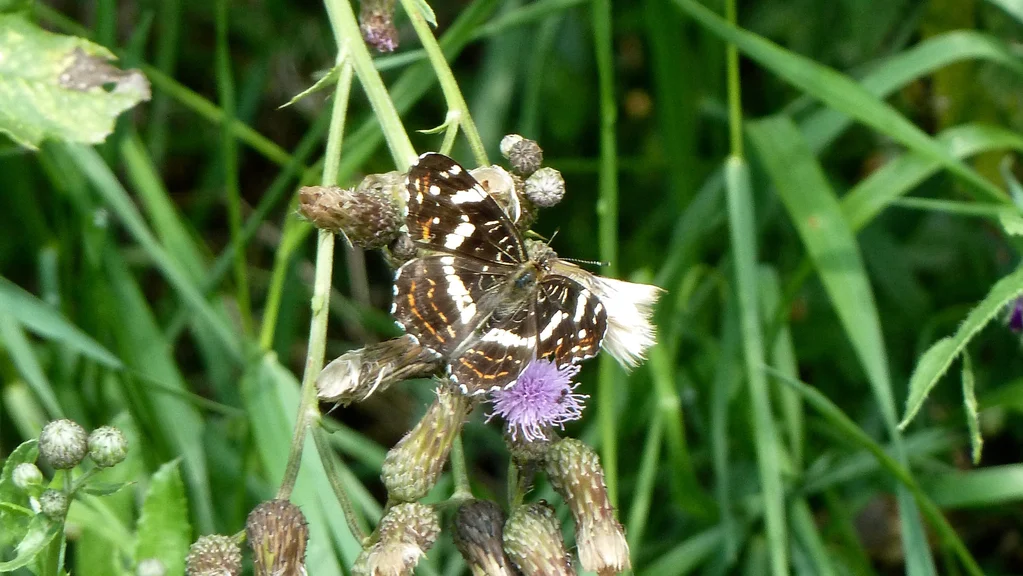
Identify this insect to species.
Araschnia levana
